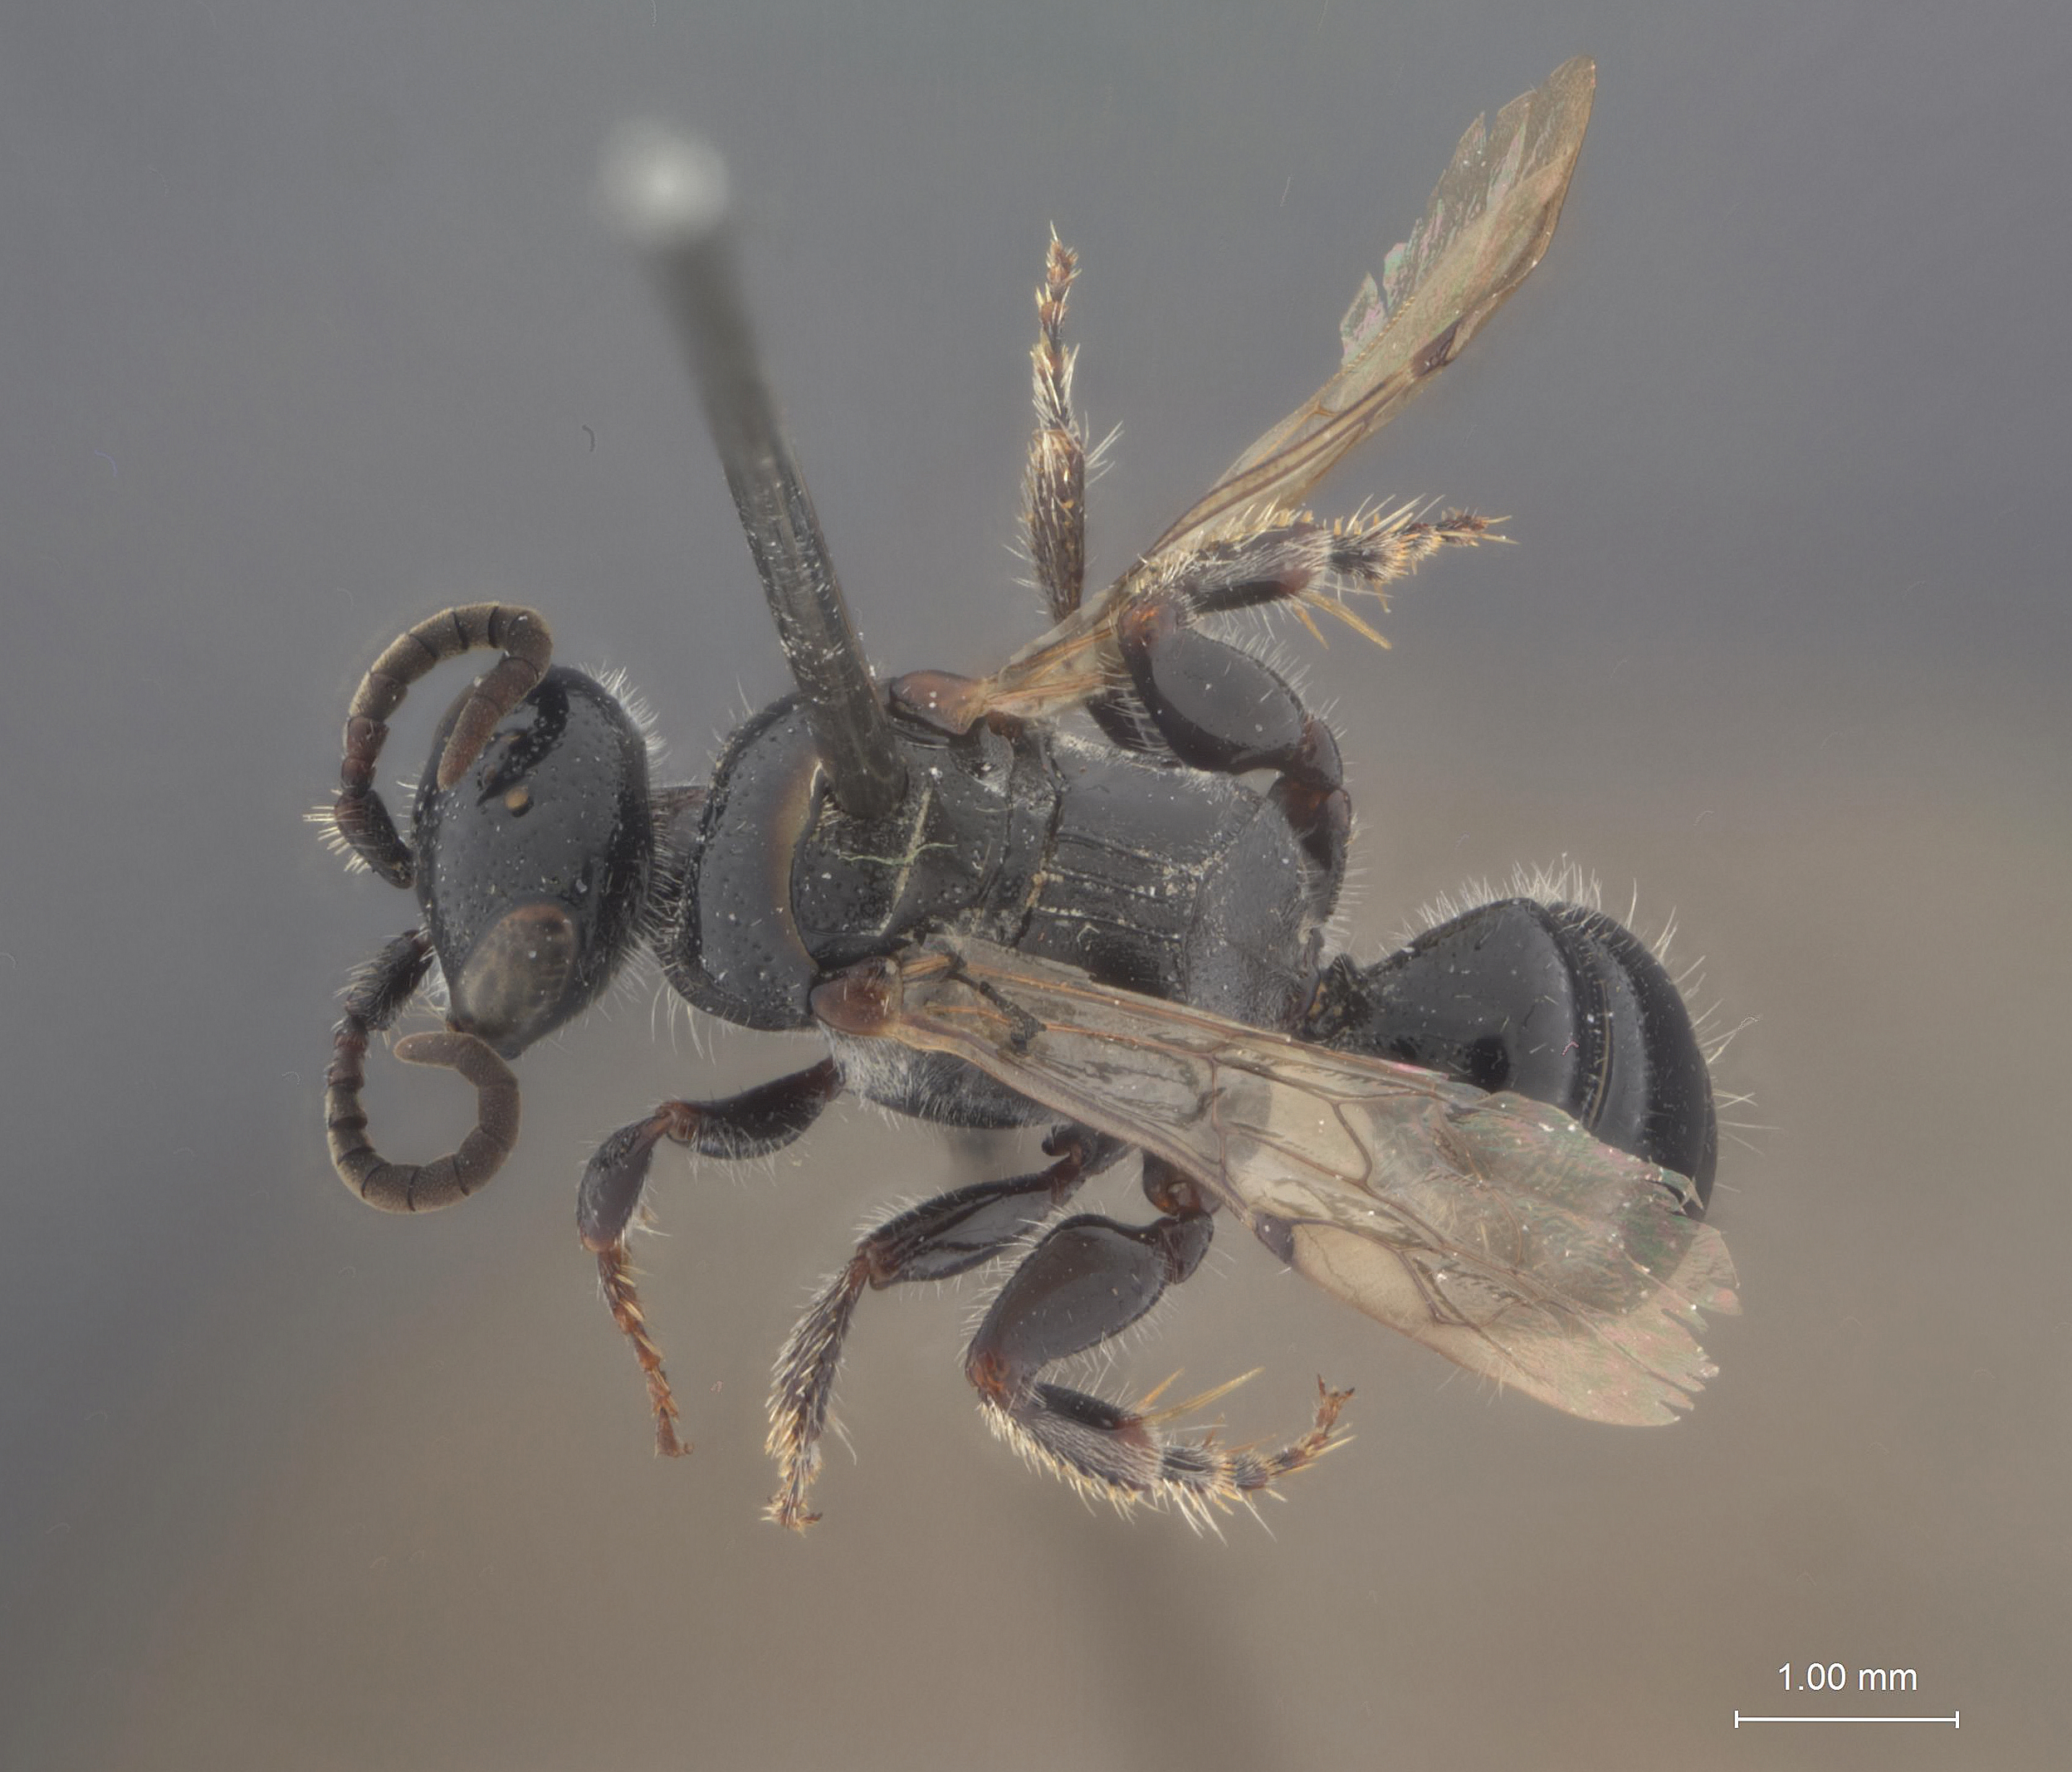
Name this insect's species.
Tiphia horiana
